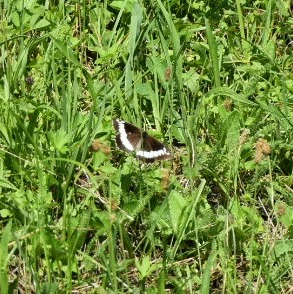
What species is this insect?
Brintesia circe
